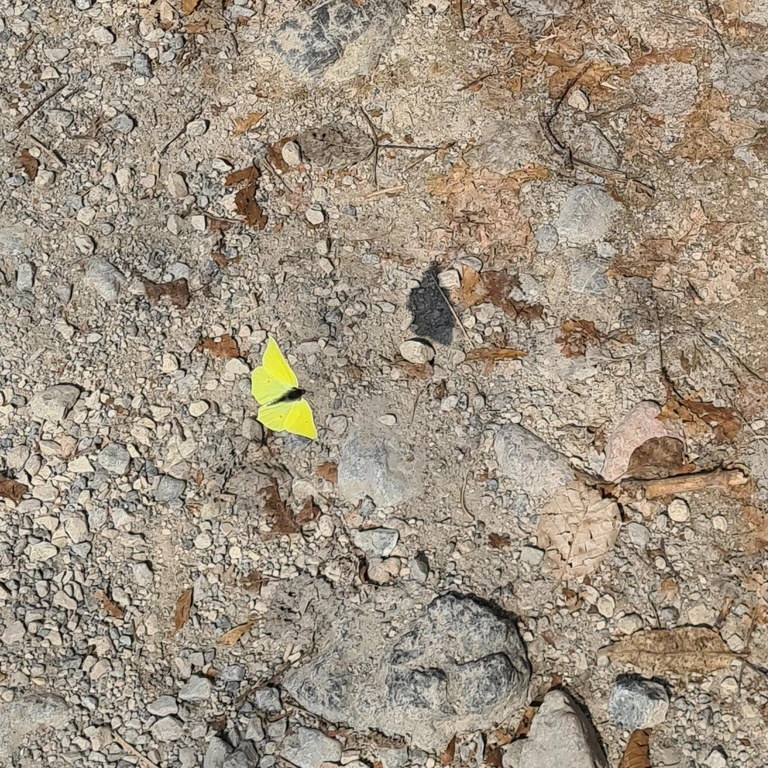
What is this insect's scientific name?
Gonepteryx rhamni
